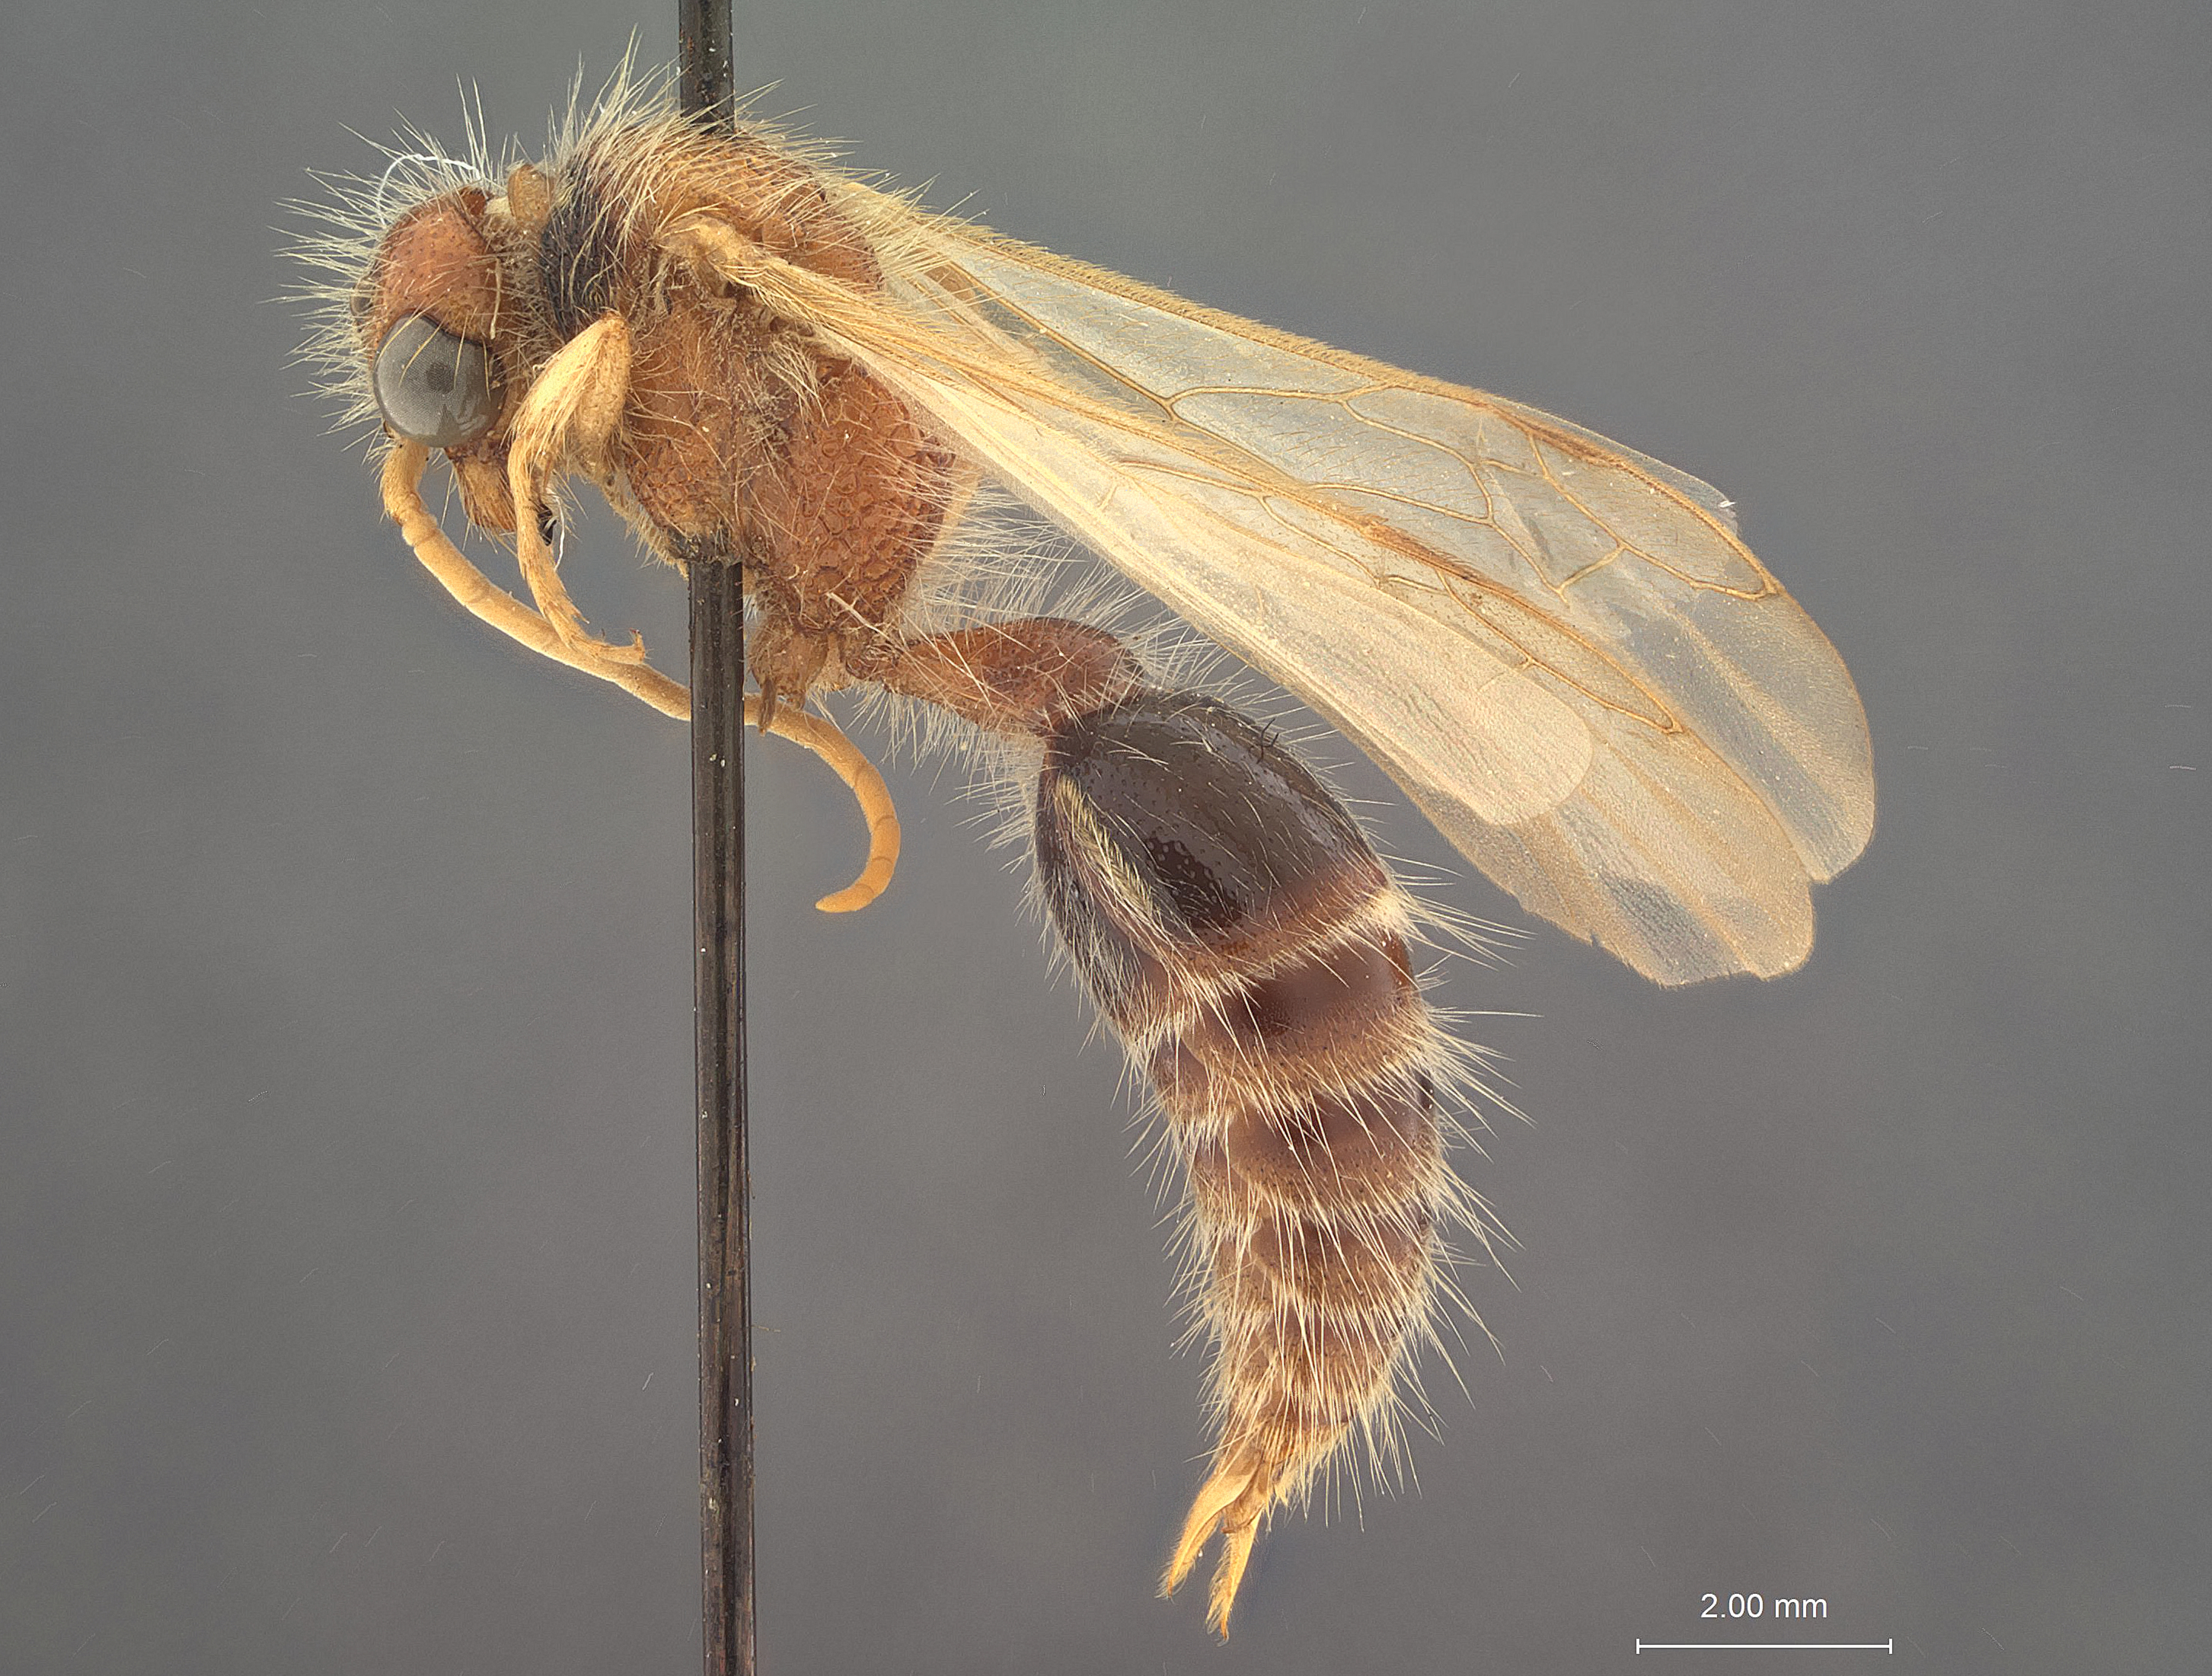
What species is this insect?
Sphaeropthalma purissima
